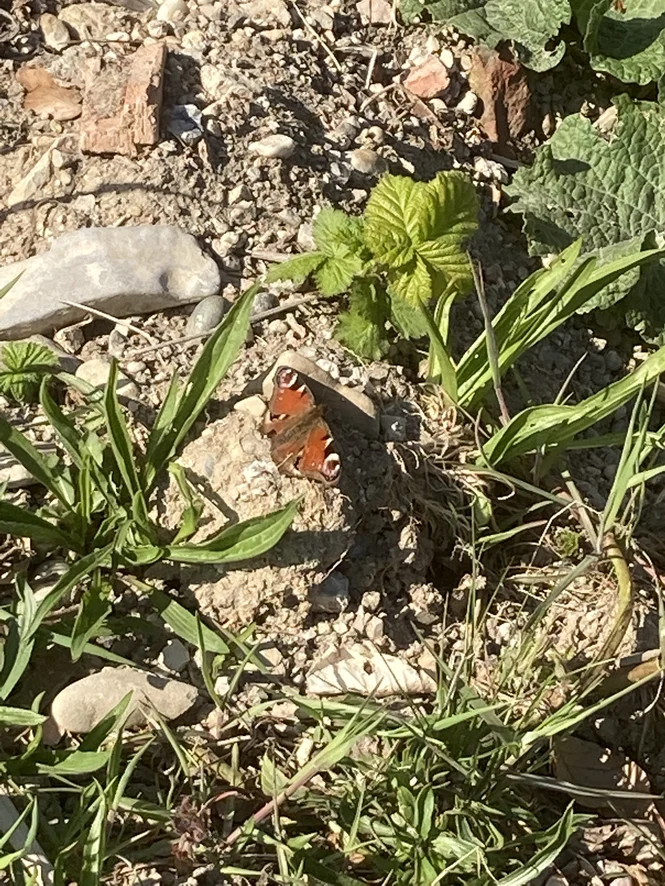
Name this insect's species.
Aglais io
